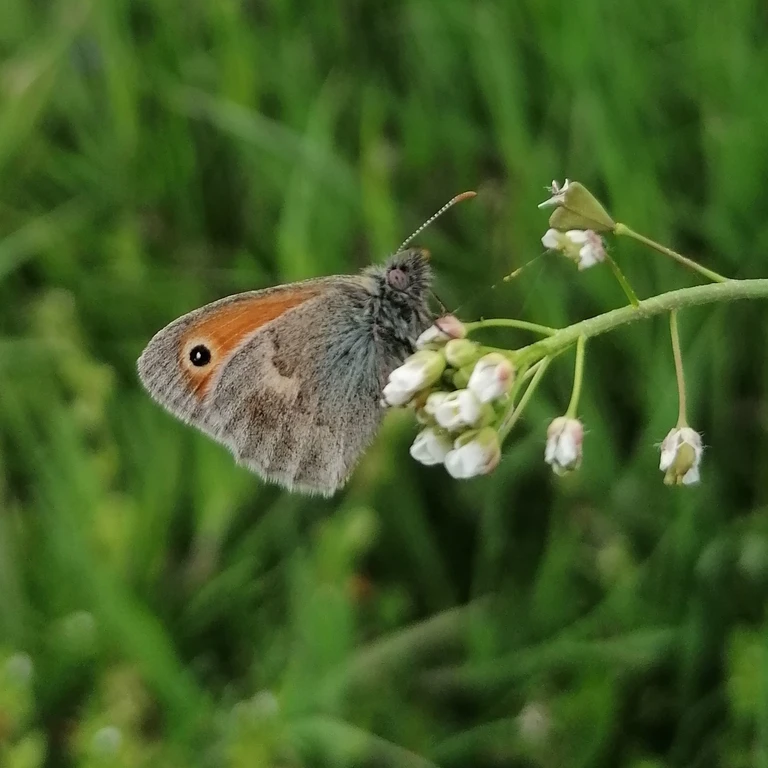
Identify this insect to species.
Coenonympha pamphilus
